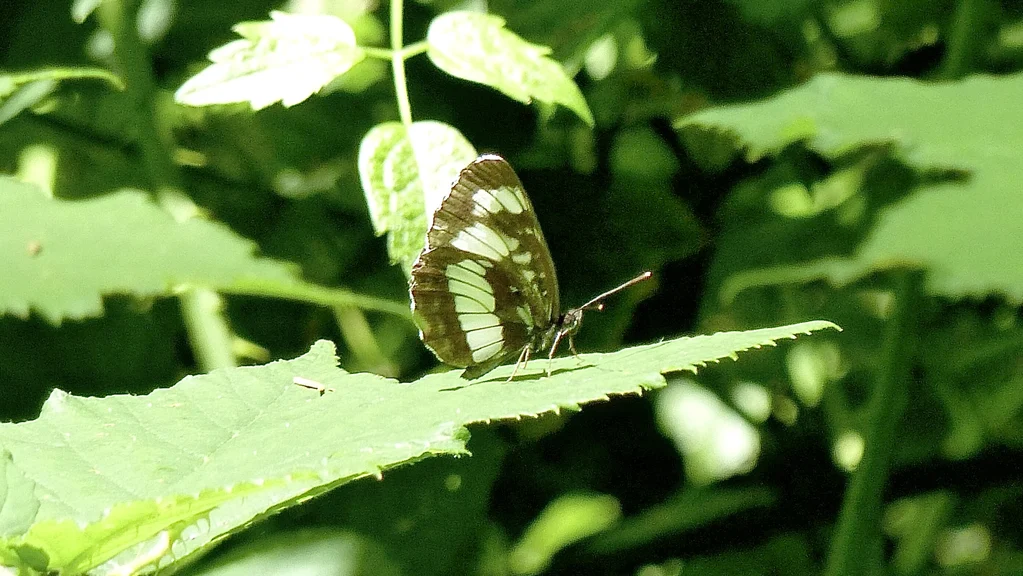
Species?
Neptis rivularis
